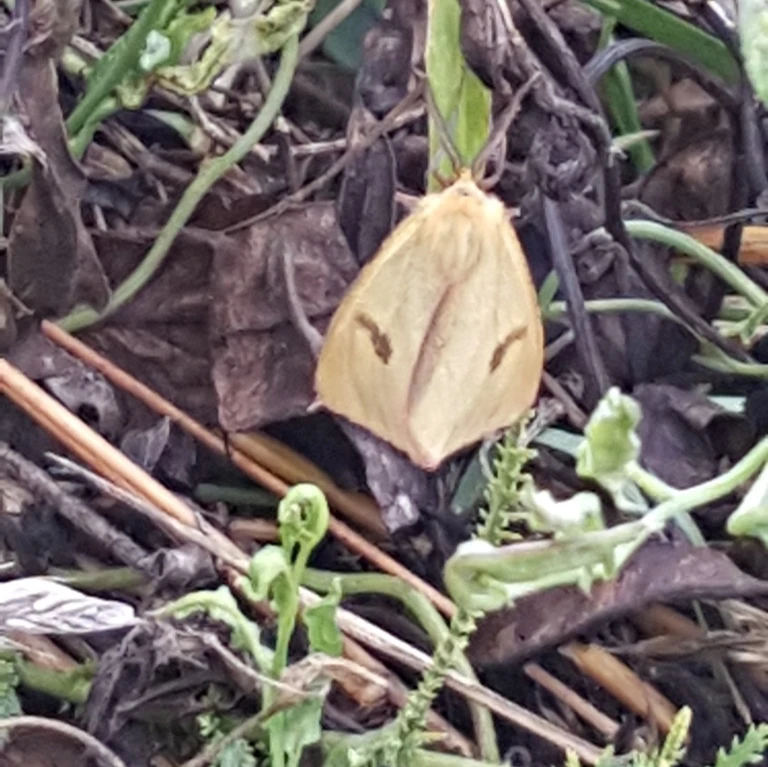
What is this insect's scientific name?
Diacrisia sannio
